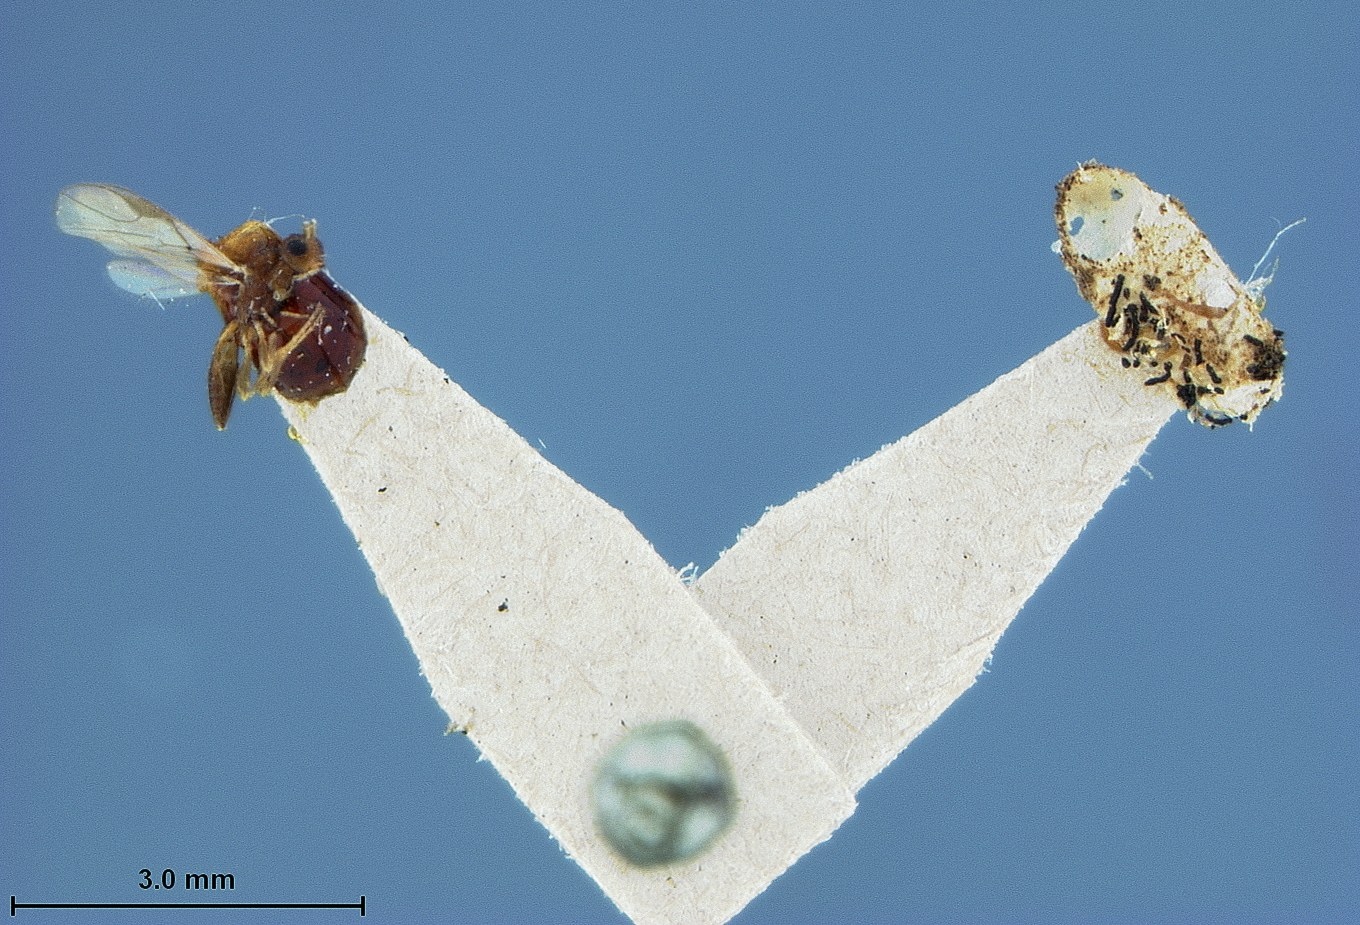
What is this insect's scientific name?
Caenophanes pityophthori
